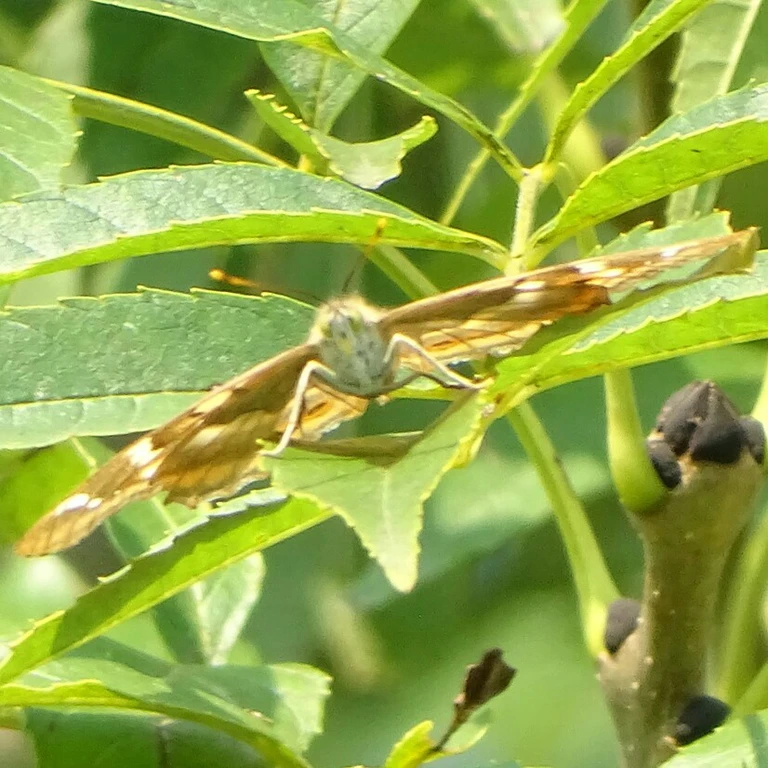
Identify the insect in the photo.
Apatura ilia
